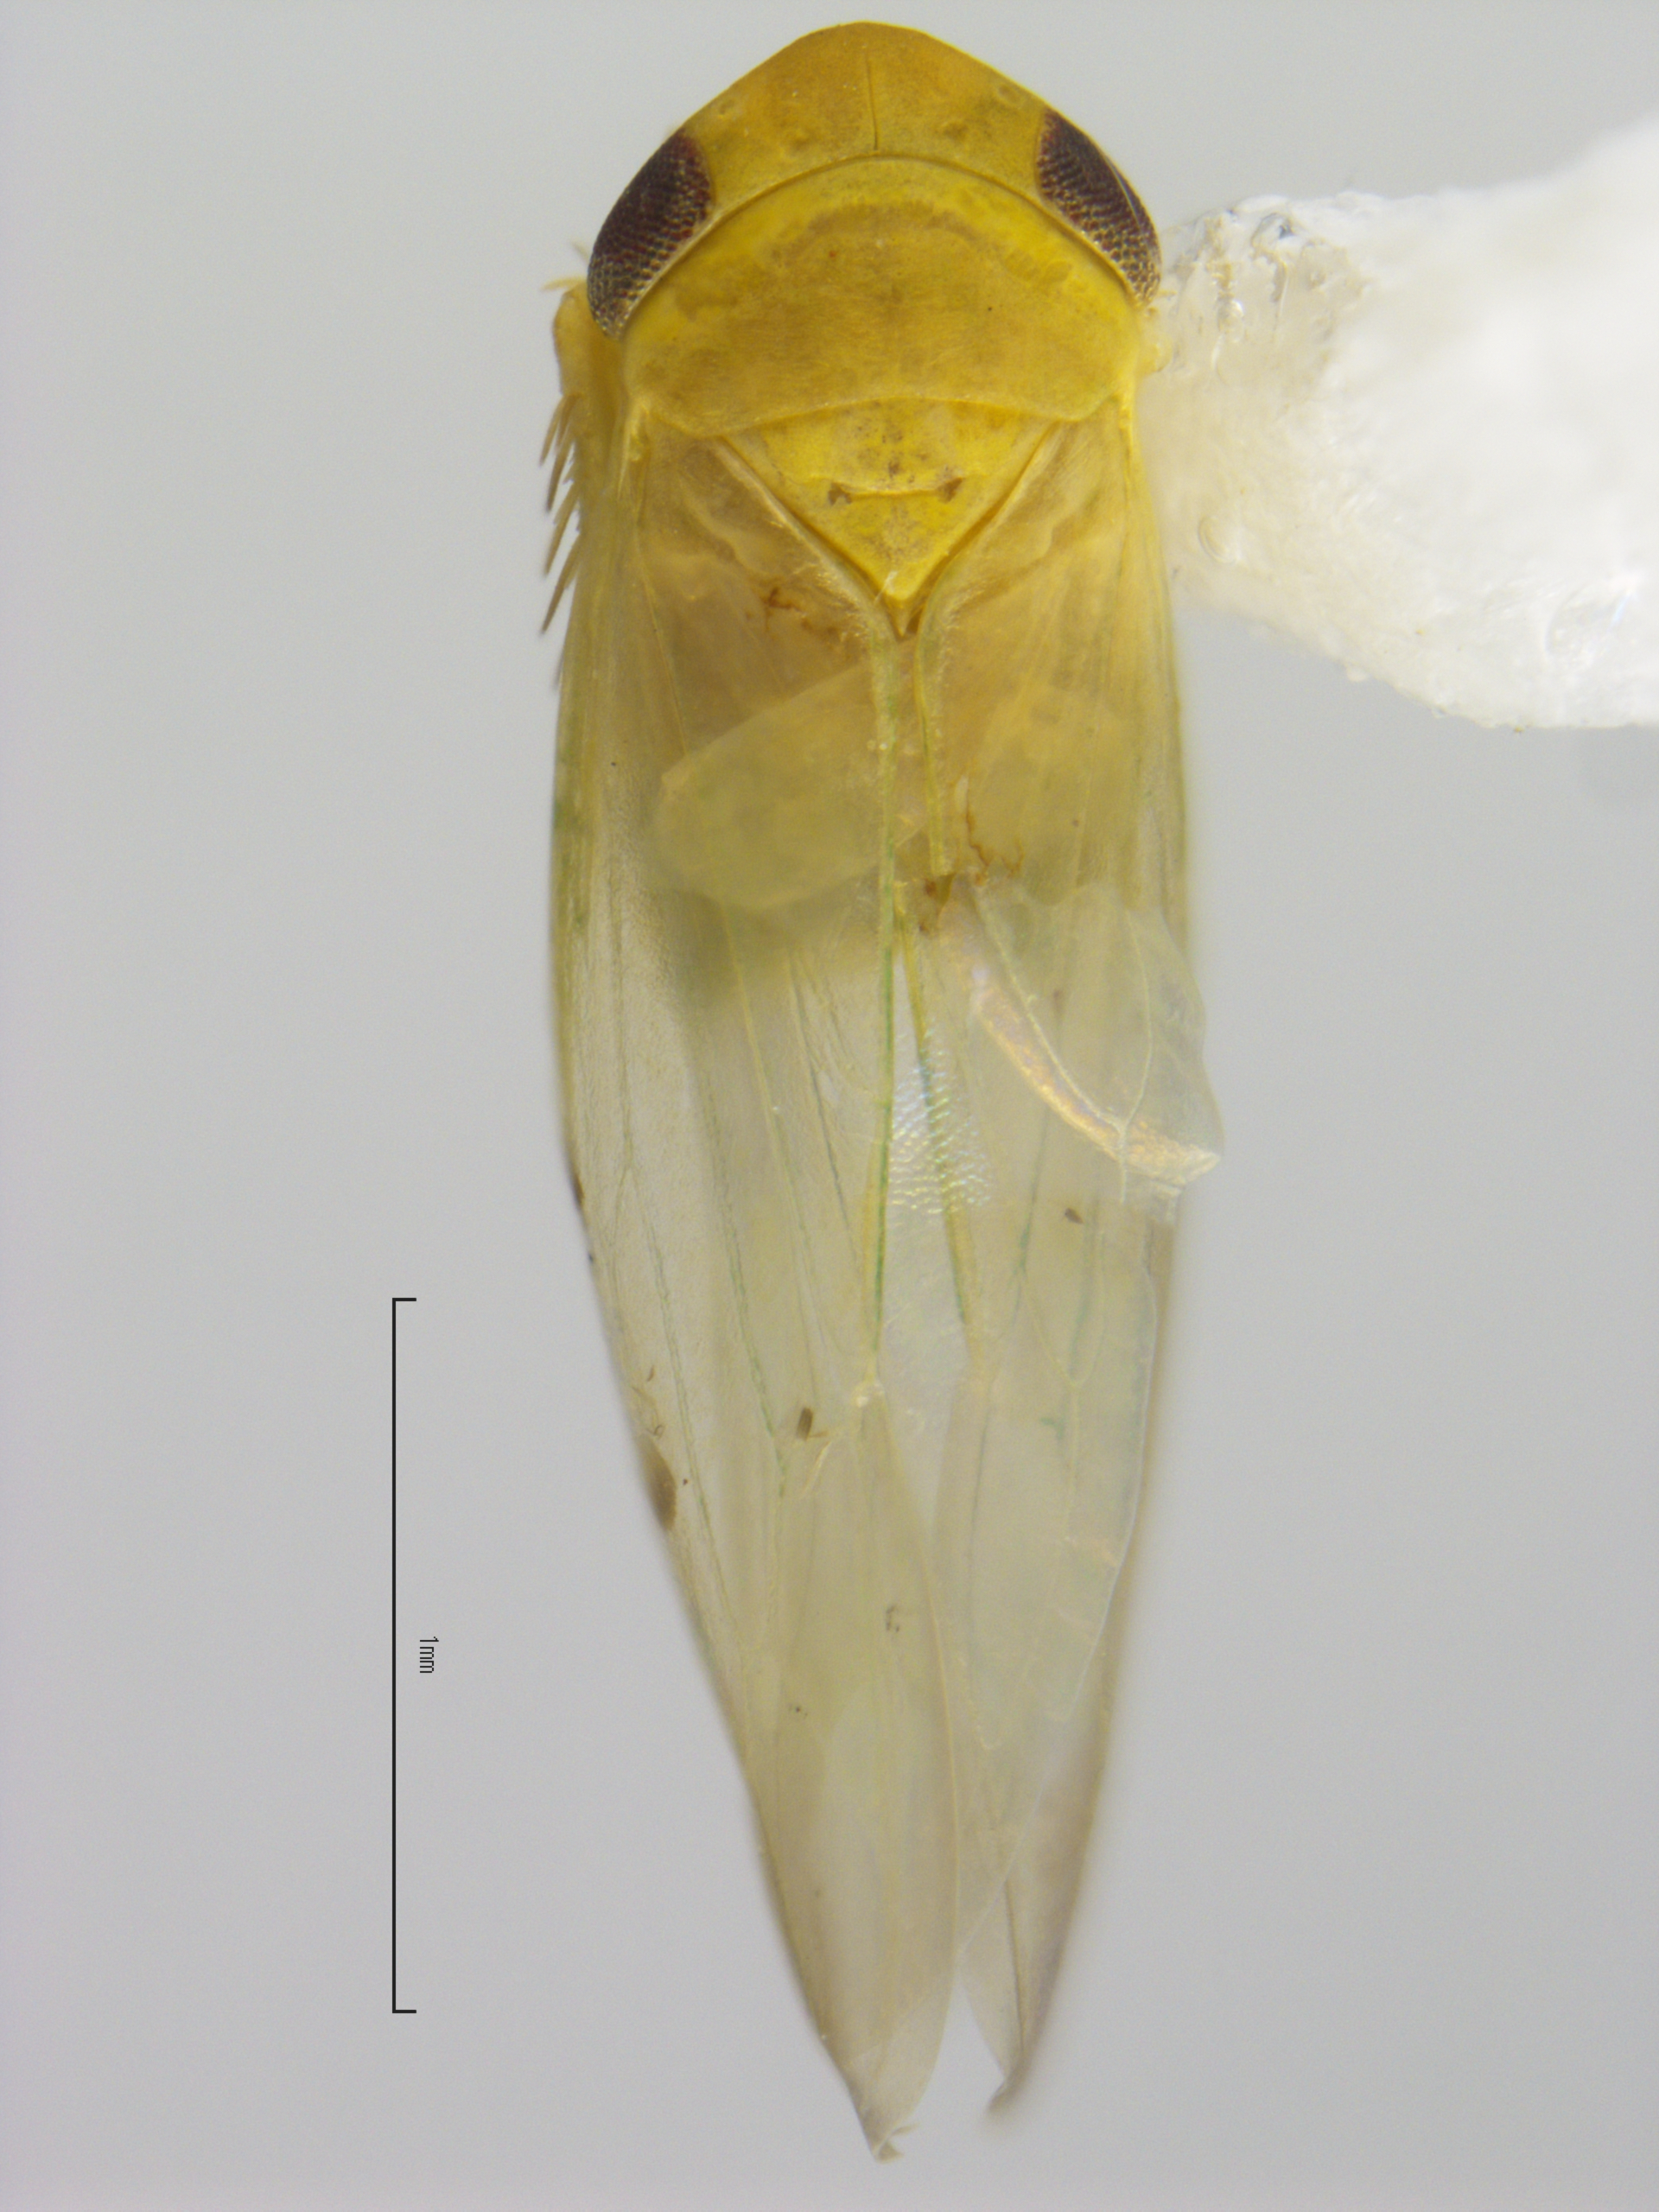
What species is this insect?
Balclutha curvata
